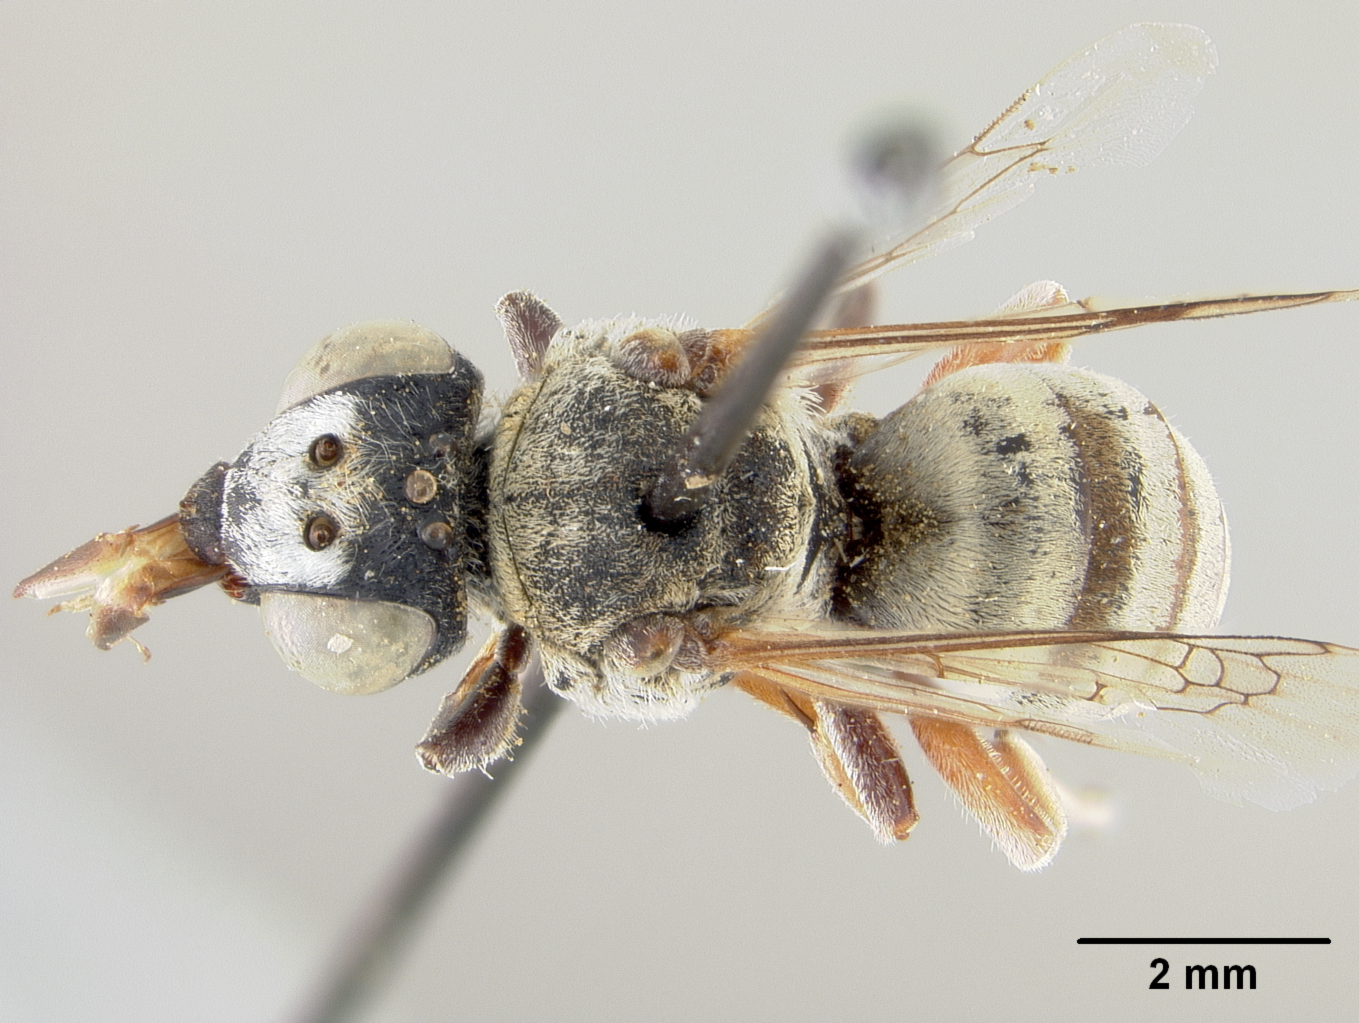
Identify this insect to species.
Epeolus eldoradensis
